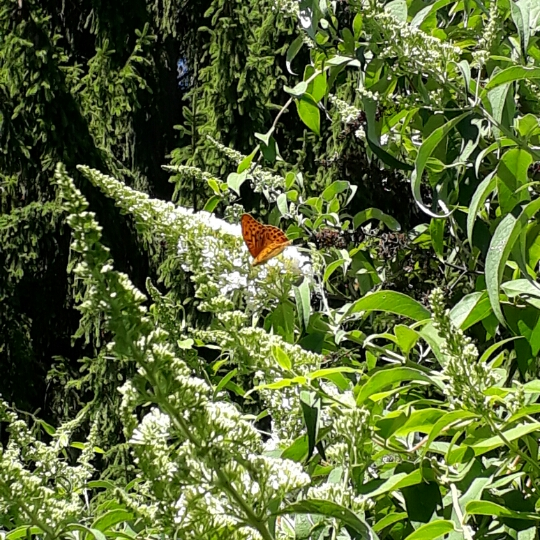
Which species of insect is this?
Argynnis paphia
